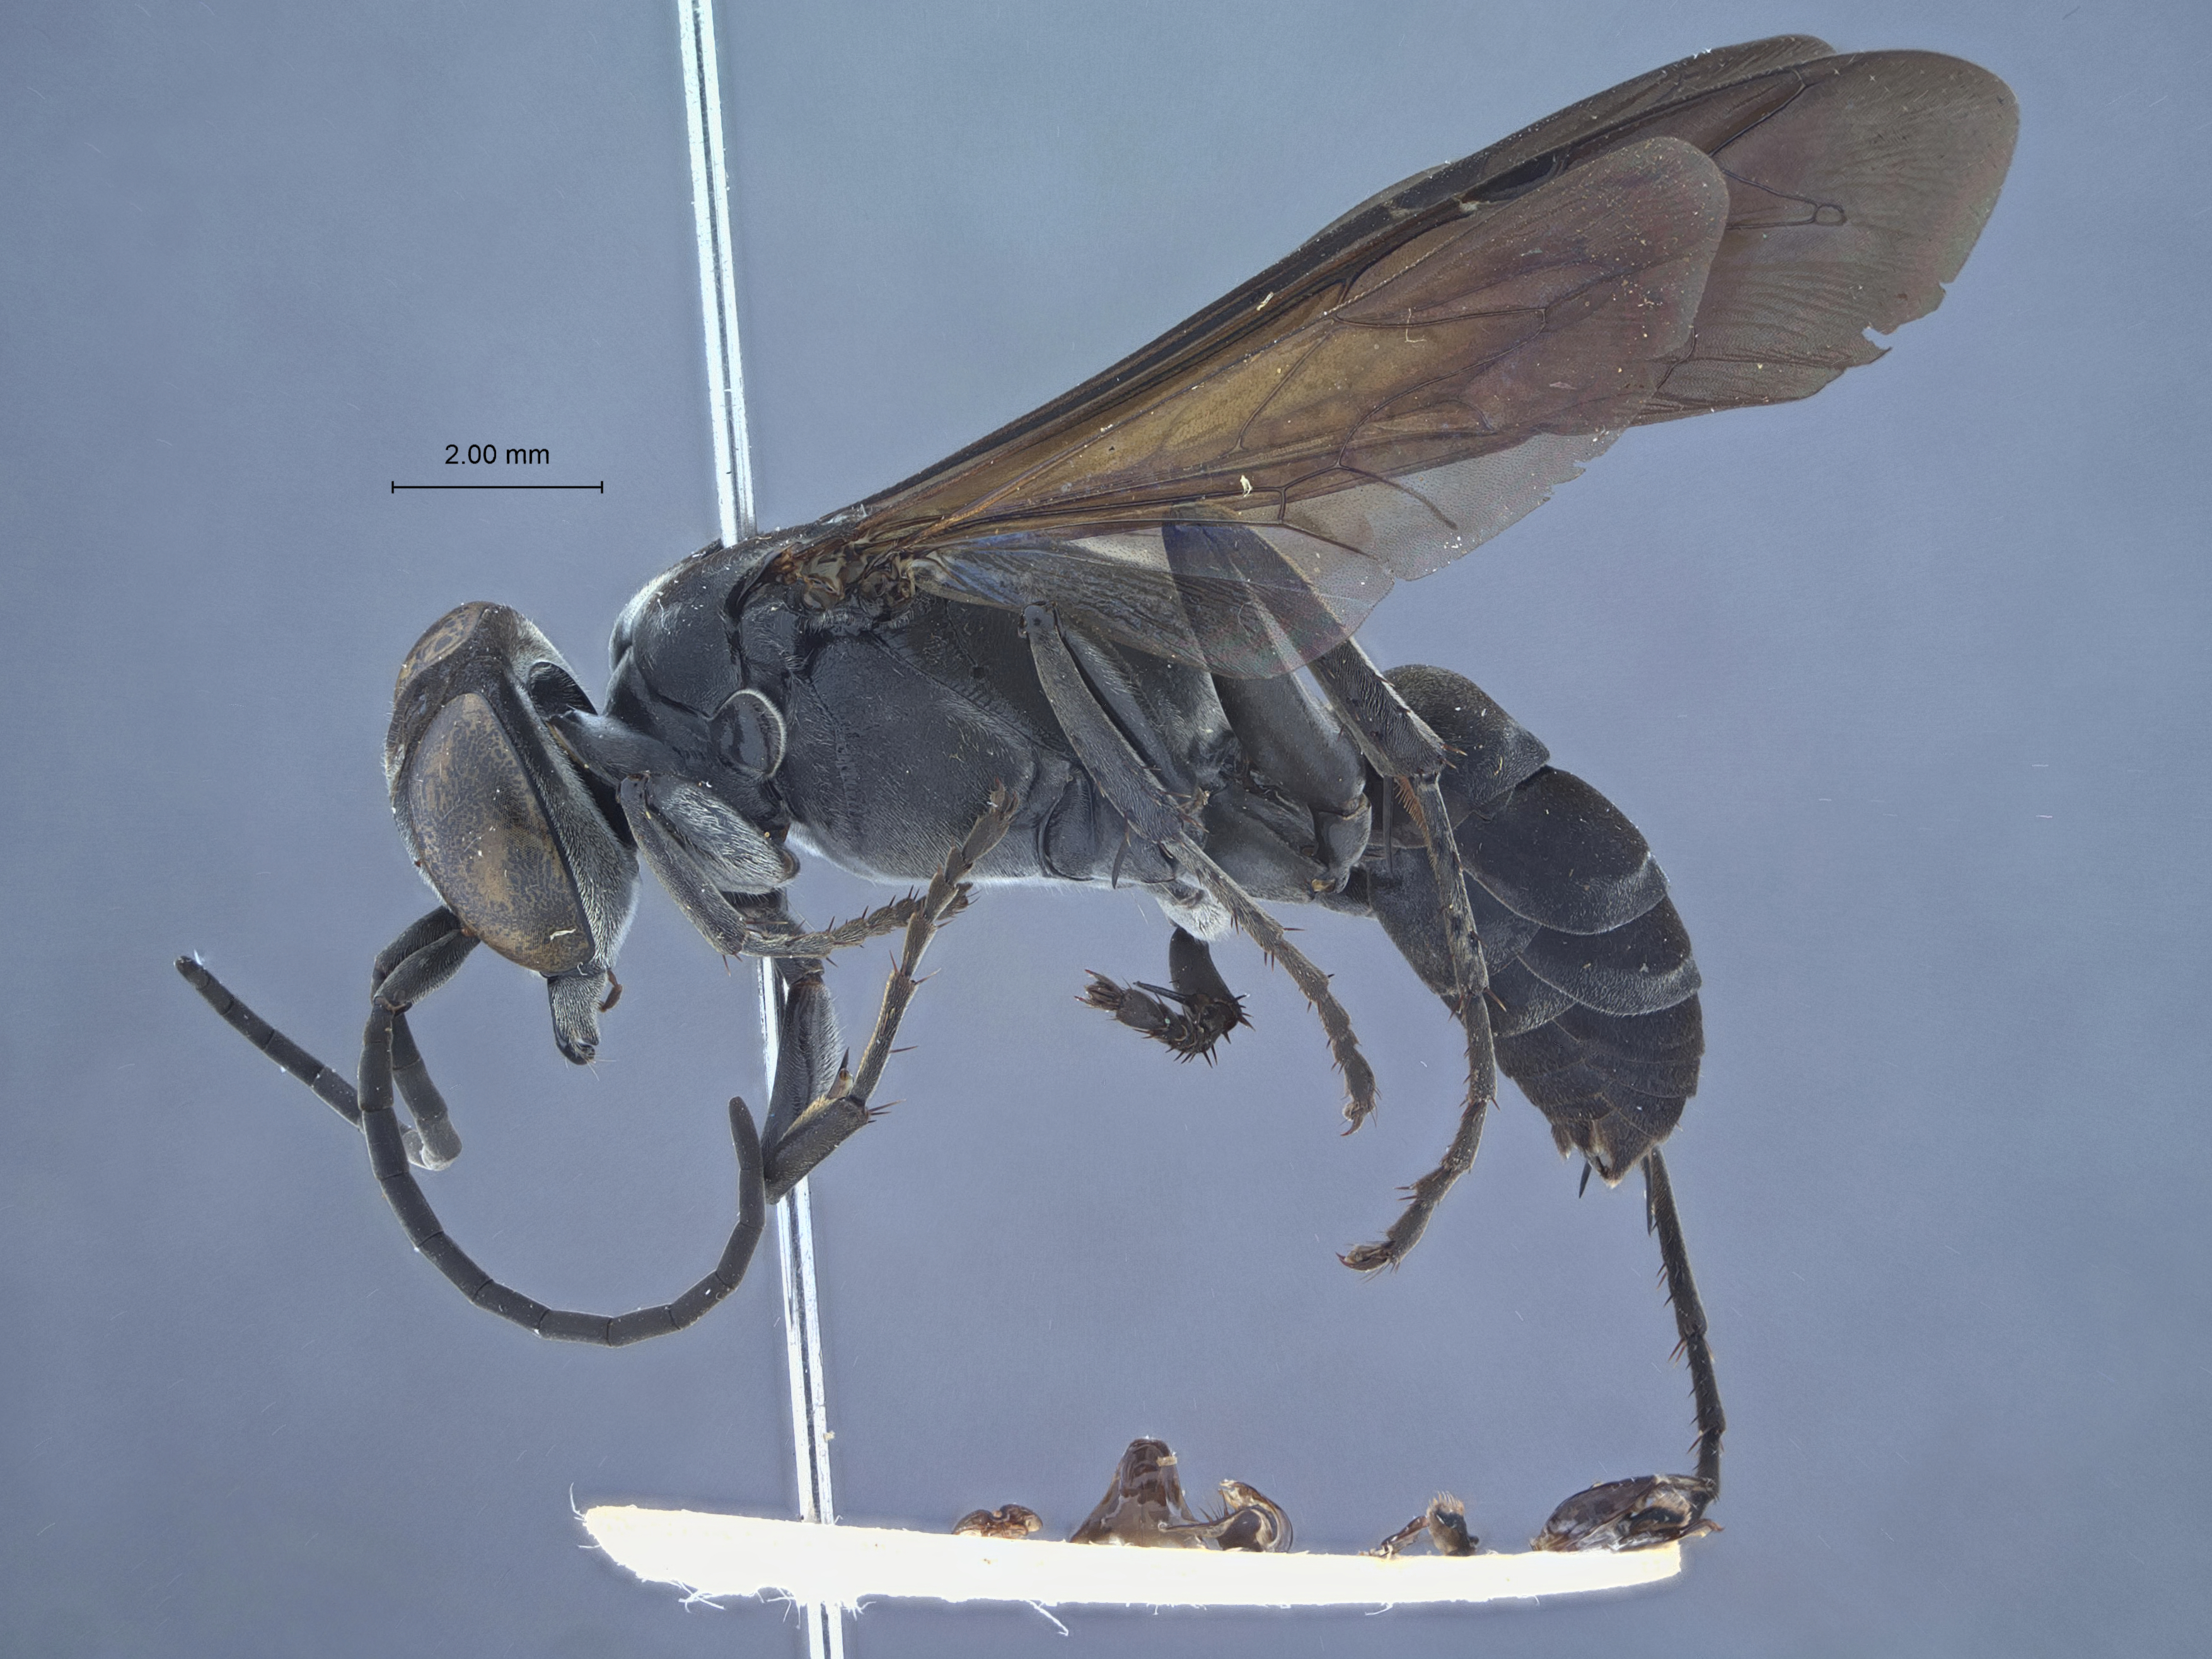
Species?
Liris fuscata
